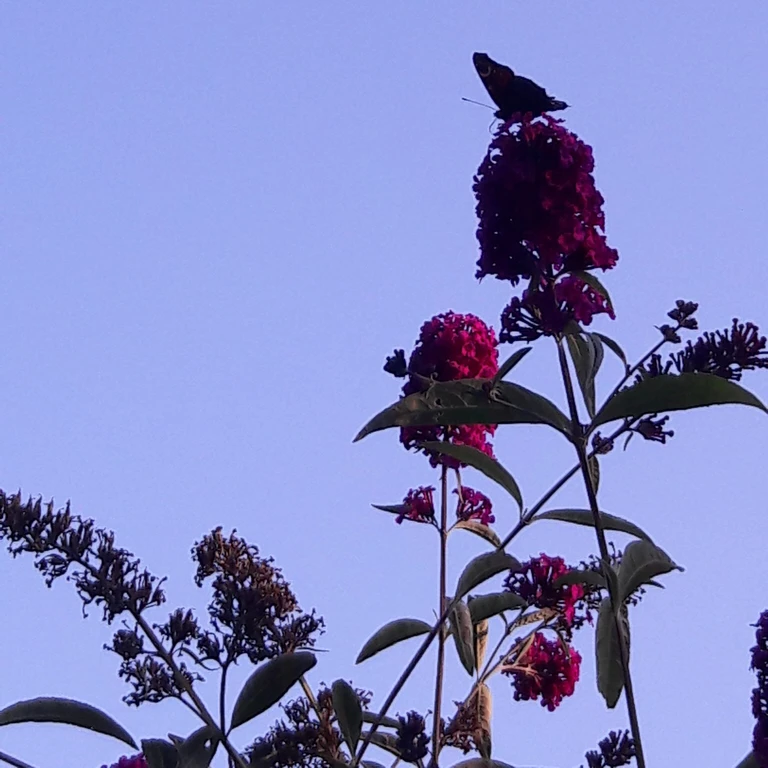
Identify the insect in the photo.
Aglais io
